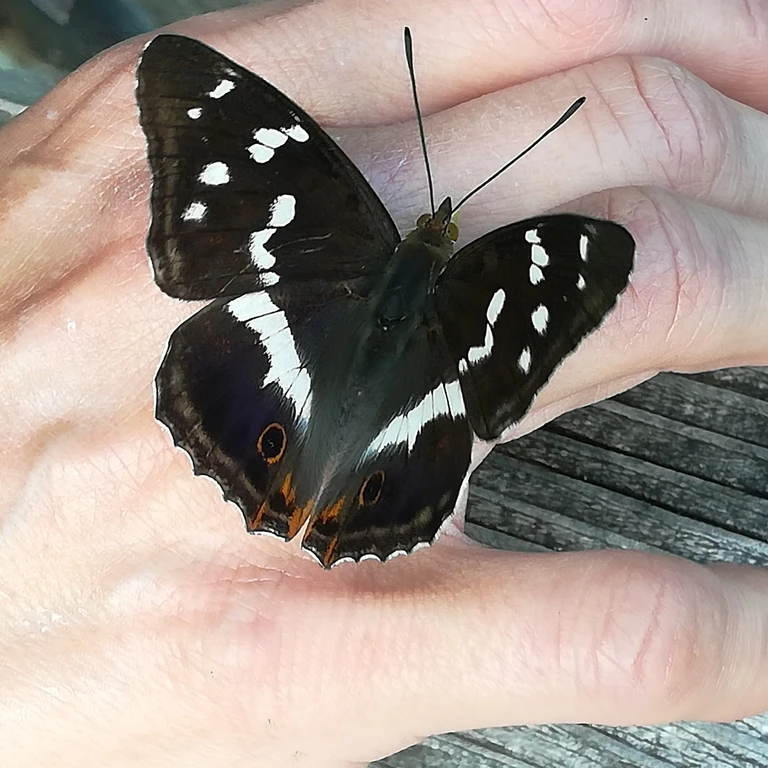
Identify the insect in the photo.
Apatura iris
